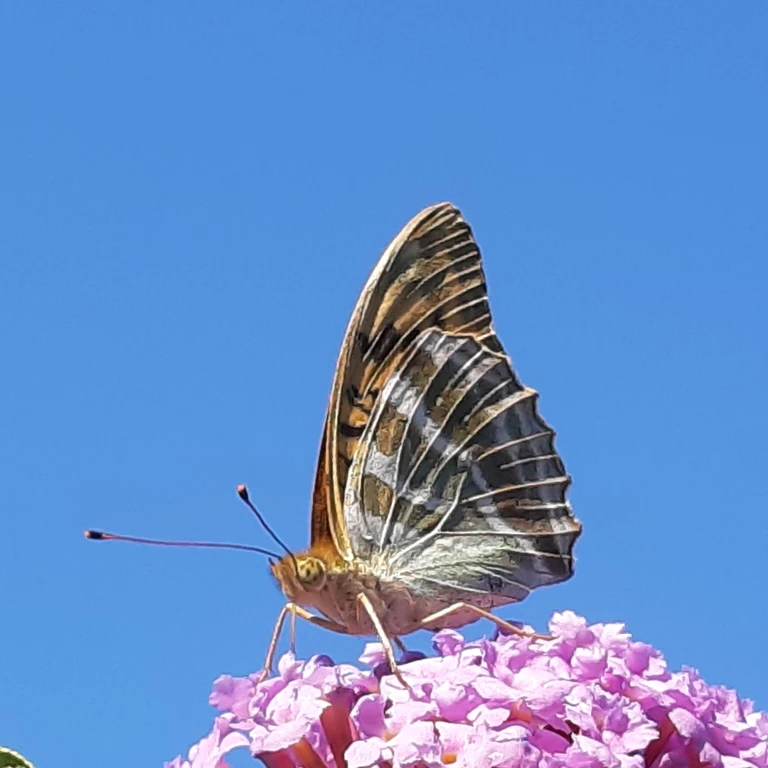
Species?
Argynnis paphia
